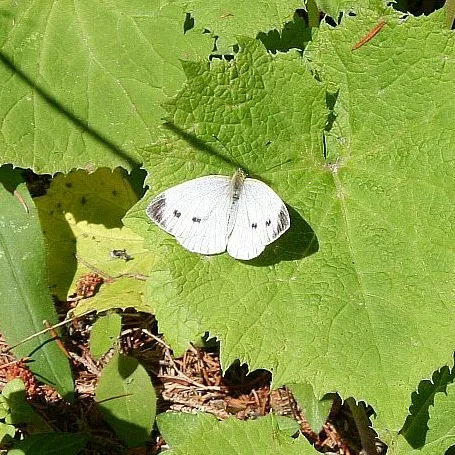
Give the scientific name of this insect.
Pieris napi
